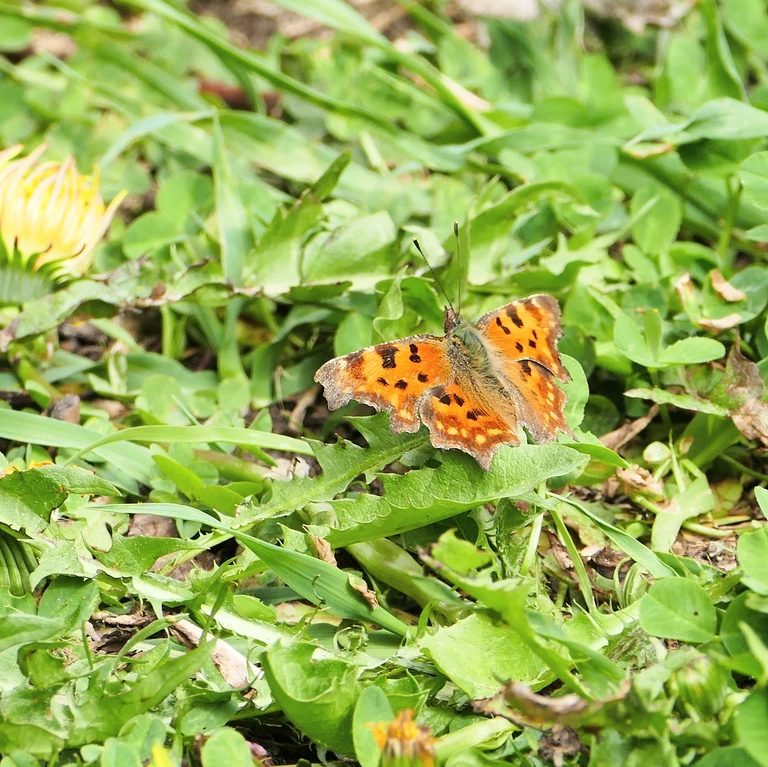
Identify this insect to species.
Polygonia c-album
